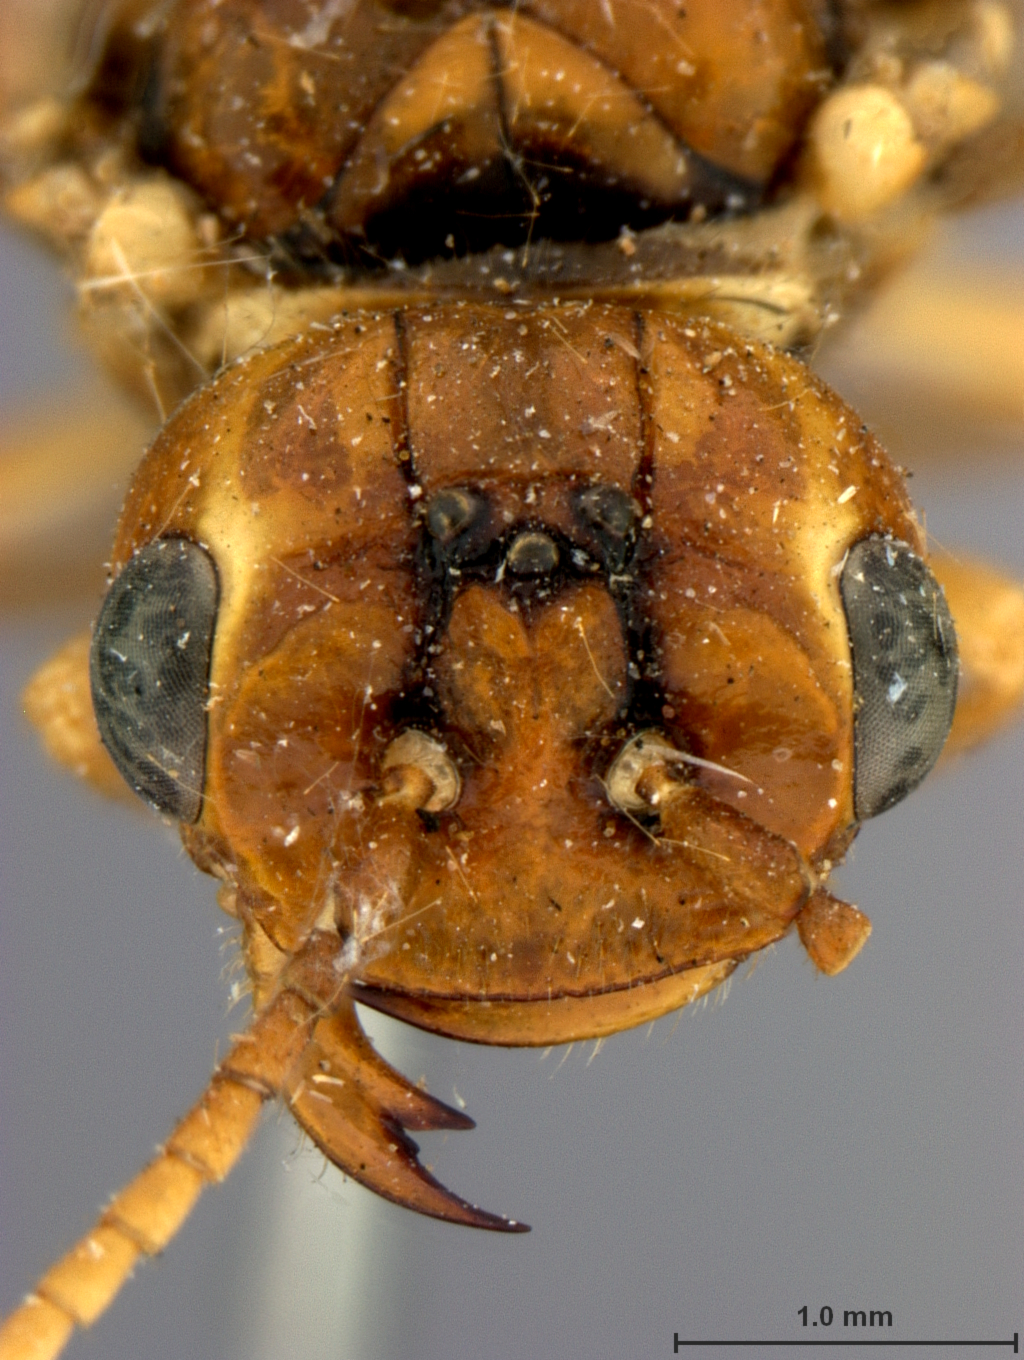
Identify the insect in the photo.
Pamphilius vernalis
